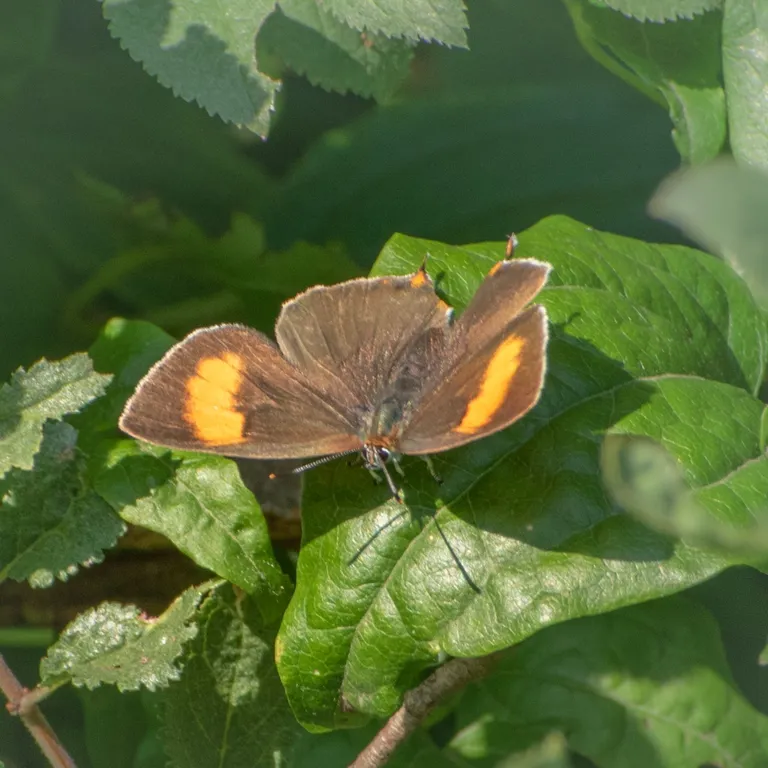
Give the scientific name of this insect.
Thecla betulae
